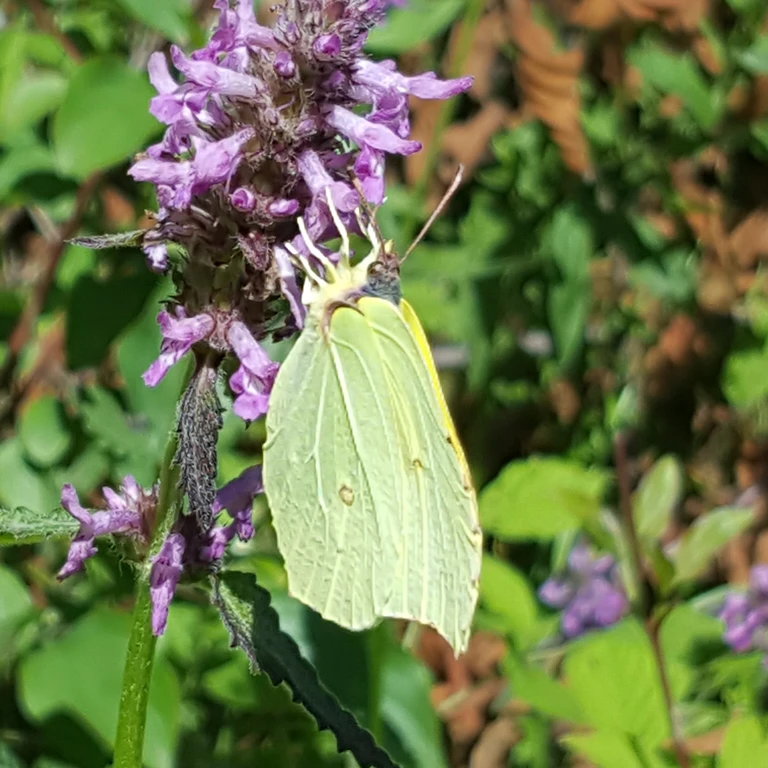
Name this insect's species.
Gonepteryx rhamni
